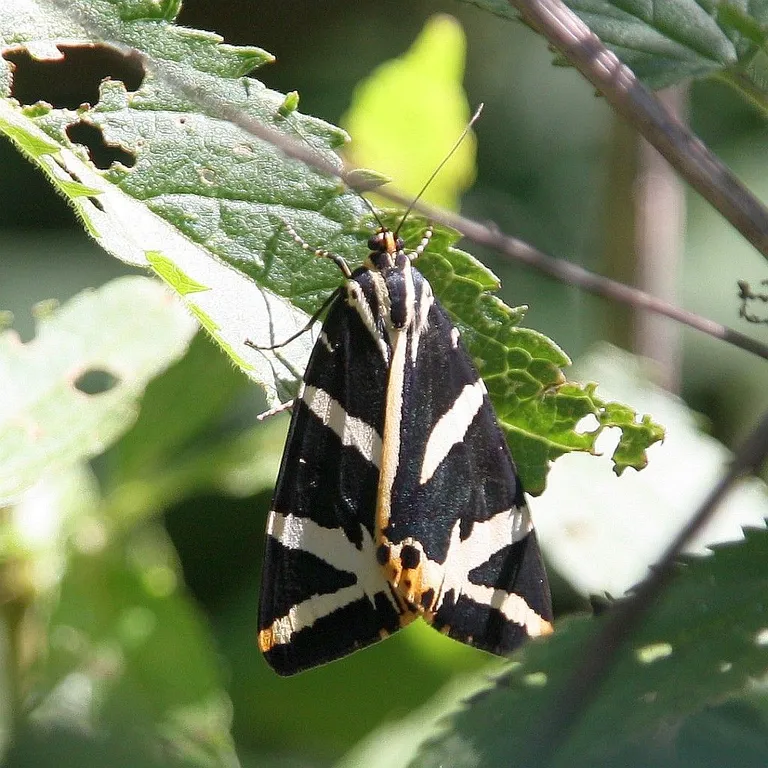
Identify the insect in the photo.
Euplagia quadripunctaria
